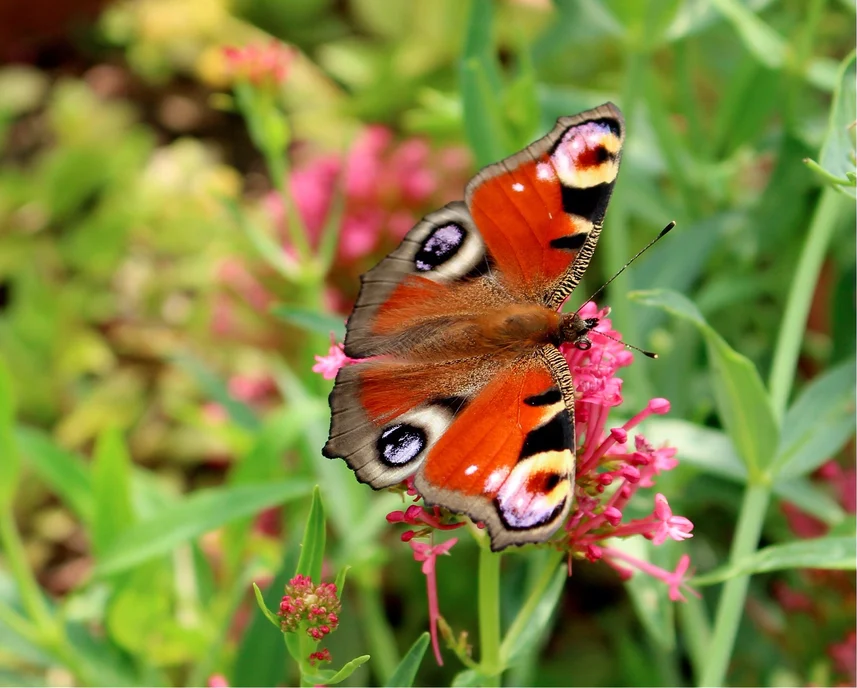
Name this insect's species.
Aglais io
